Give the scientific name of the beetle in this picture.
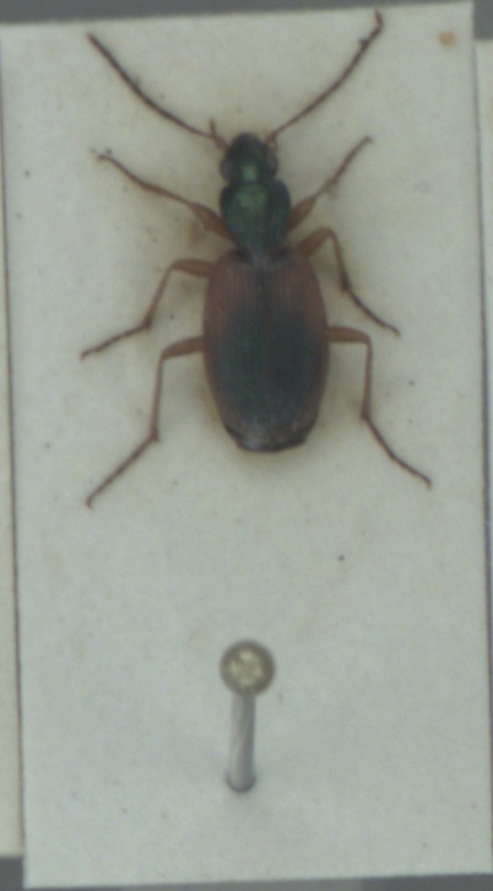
Anchomenus dorsalis
